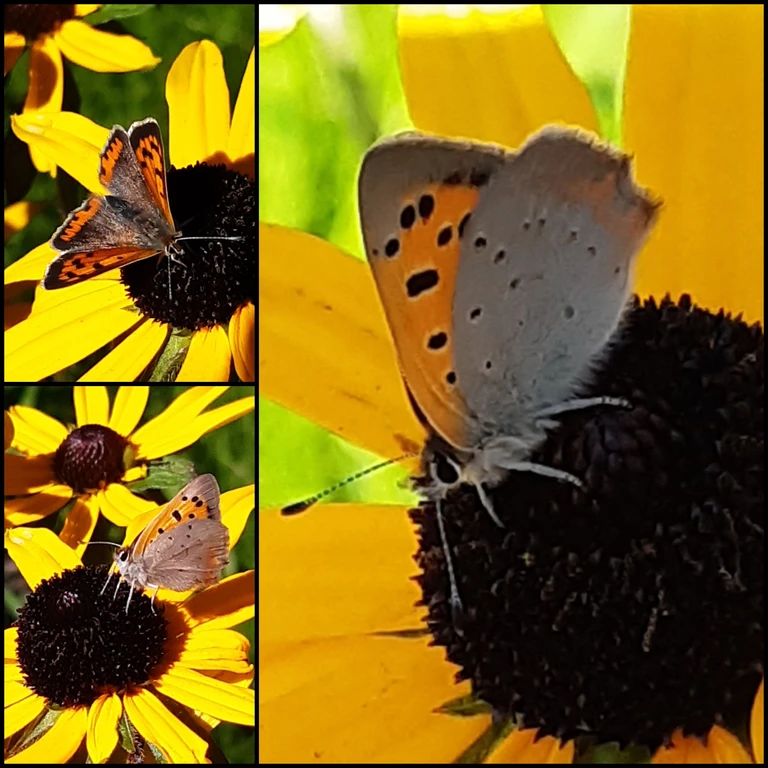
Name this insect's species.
Lycaena phlaeas
